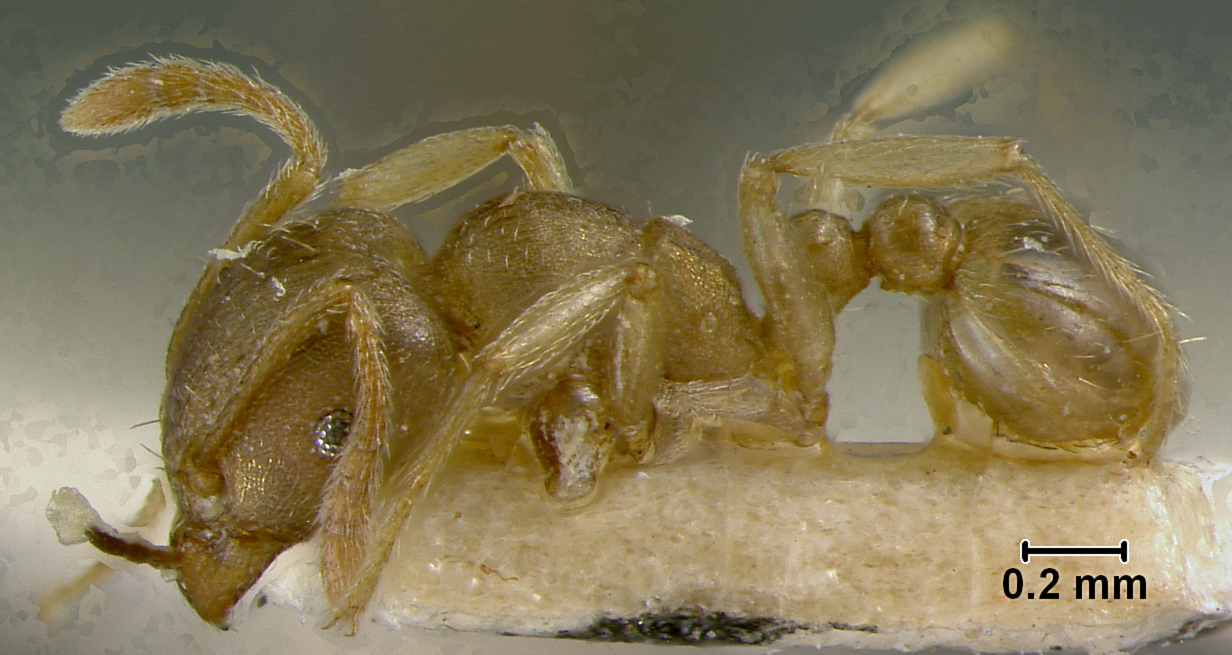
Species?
Rhoptromyrmex opacus
